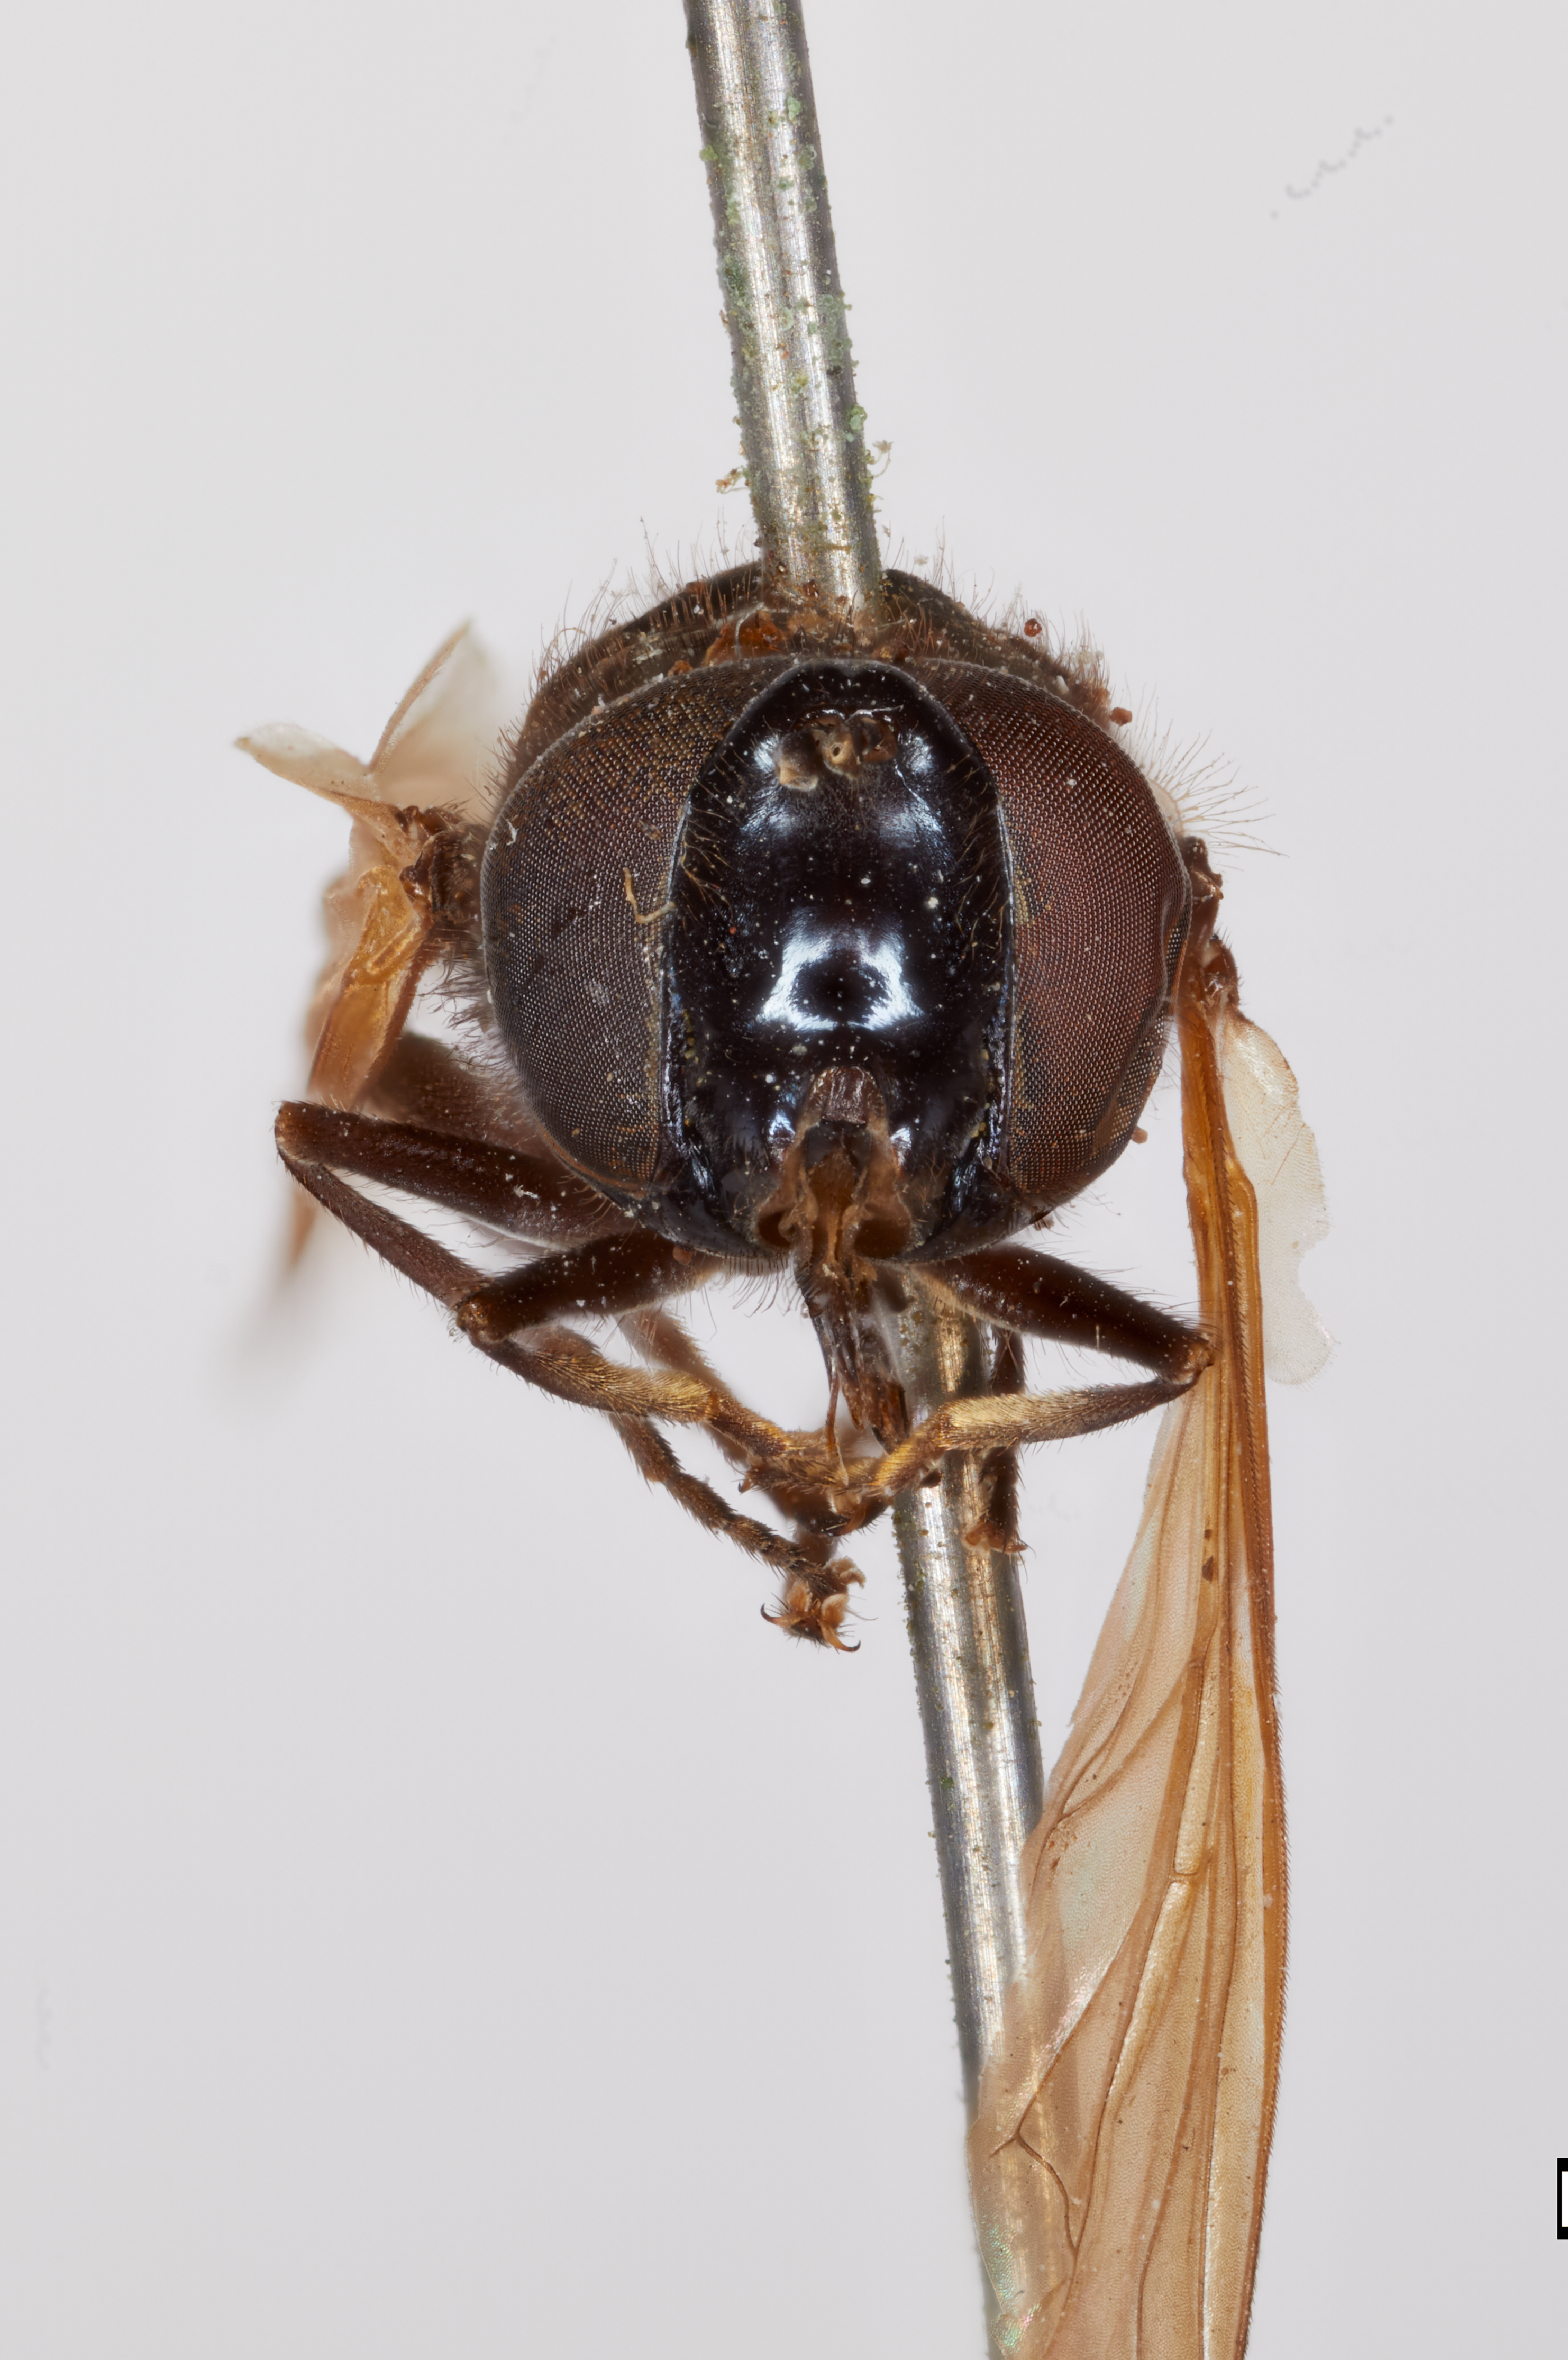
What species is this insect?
Chilosia versipellis
